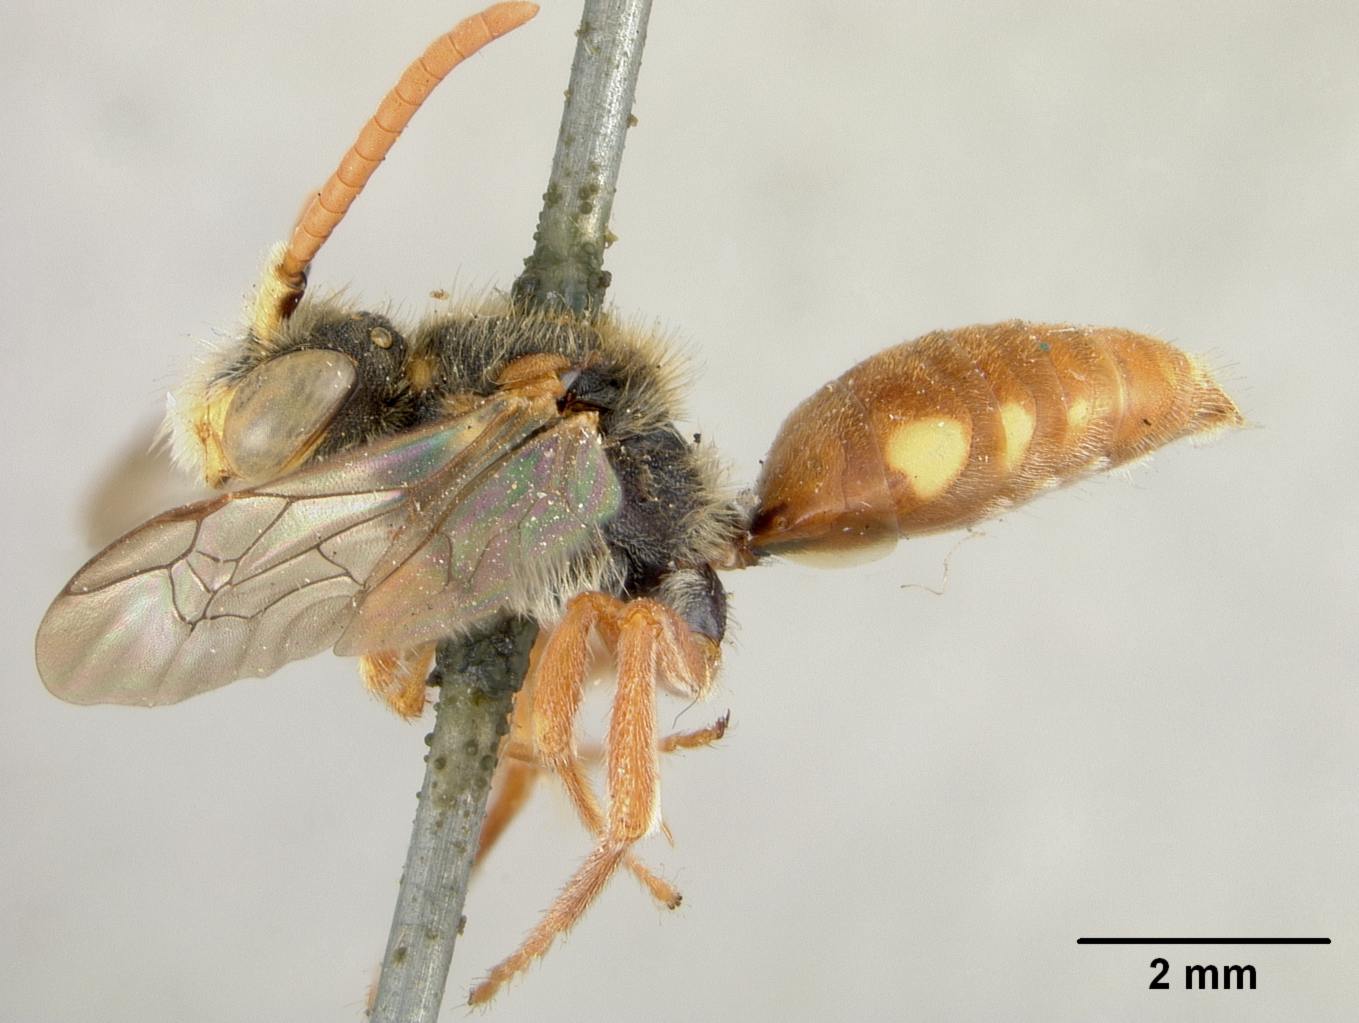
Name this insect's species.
Nomada subvicinalis
